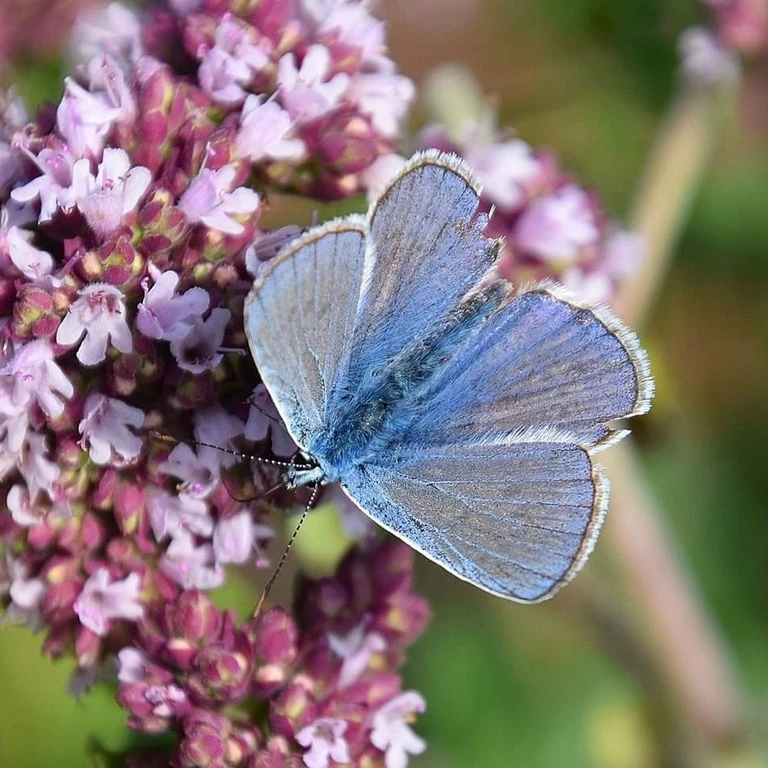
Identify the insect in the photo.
Polyommatus icarus
